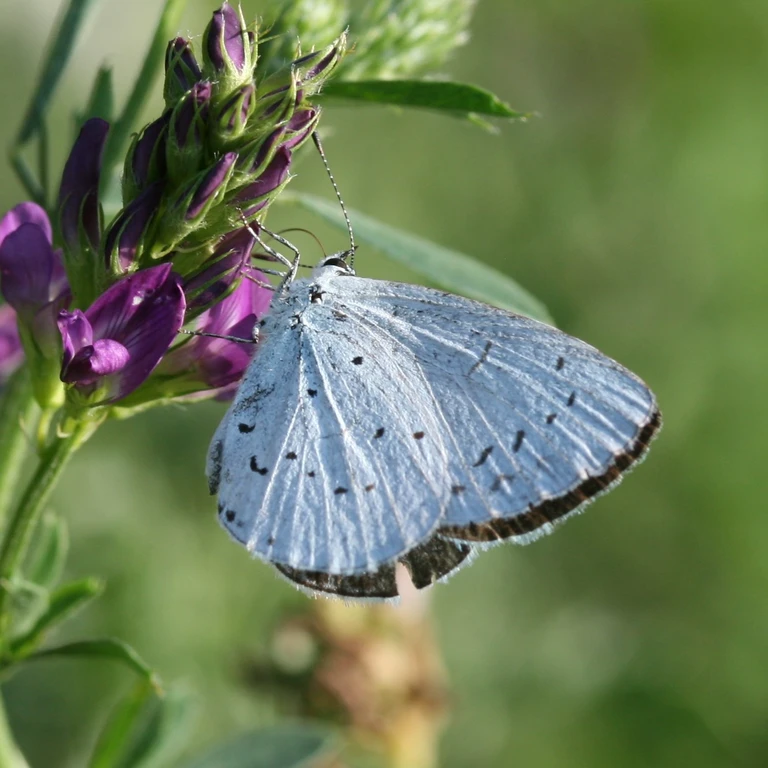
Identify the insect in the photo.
Celastrina argiolus
